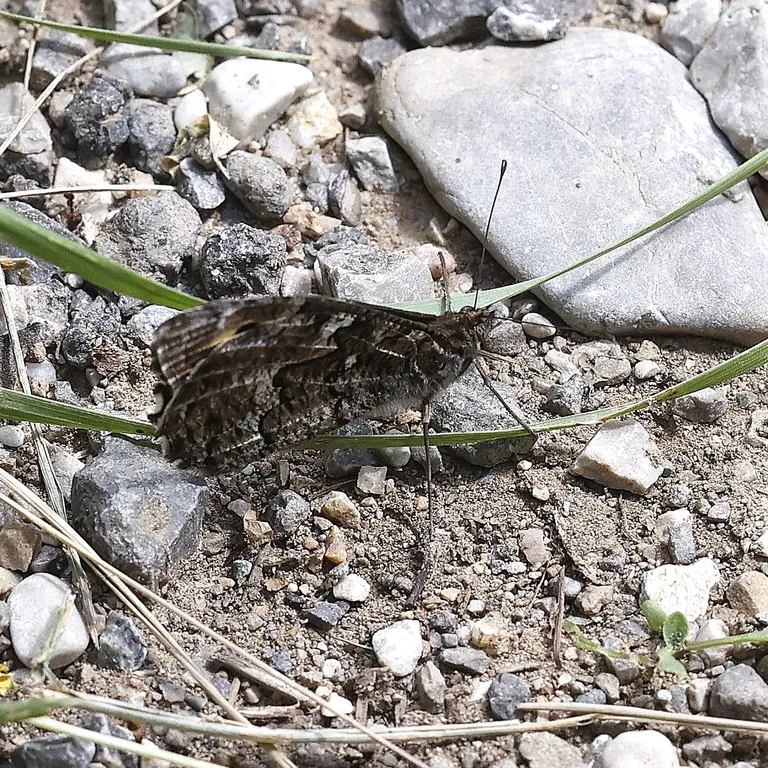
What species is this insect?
Hipparchia semele
